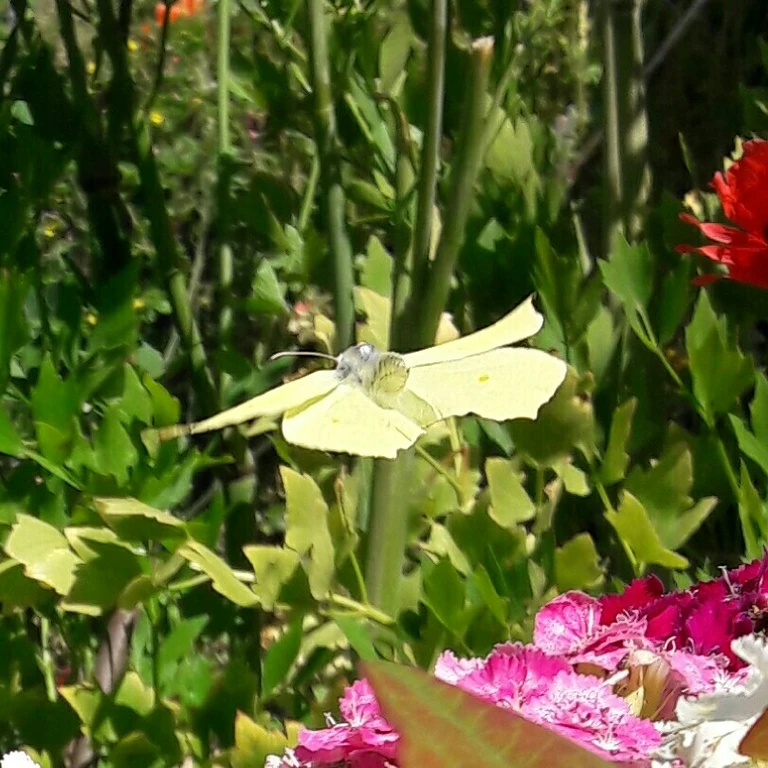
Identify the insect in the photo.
Gonepteryx rhamni
